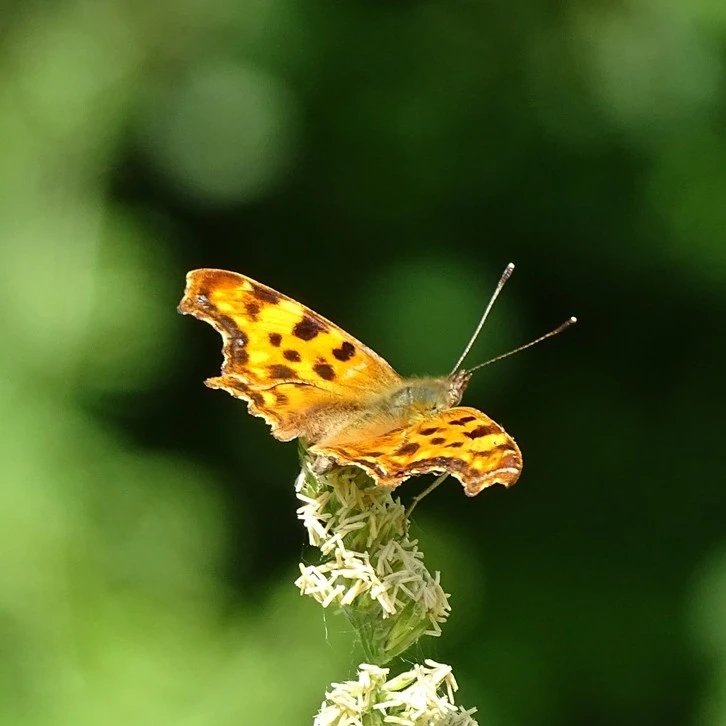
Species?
Polygonia c-album
